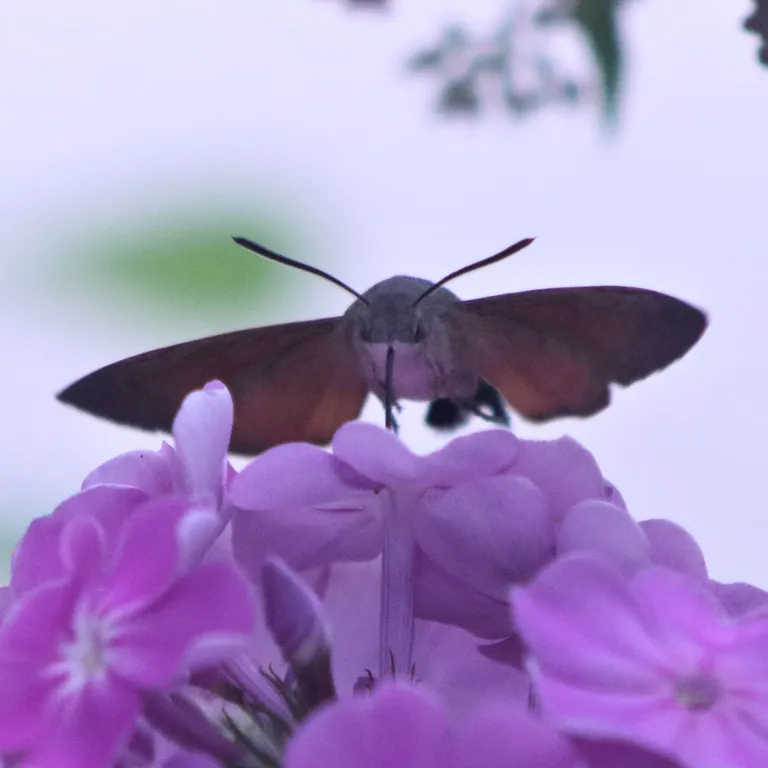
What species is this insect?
Macroglossum stellatarum
